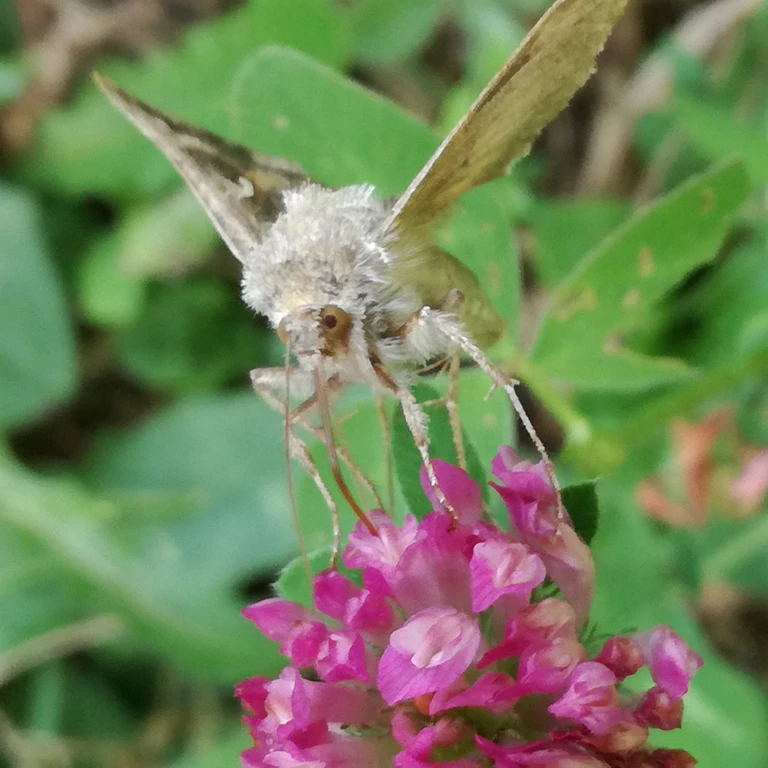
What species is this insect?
Autographa gamma
